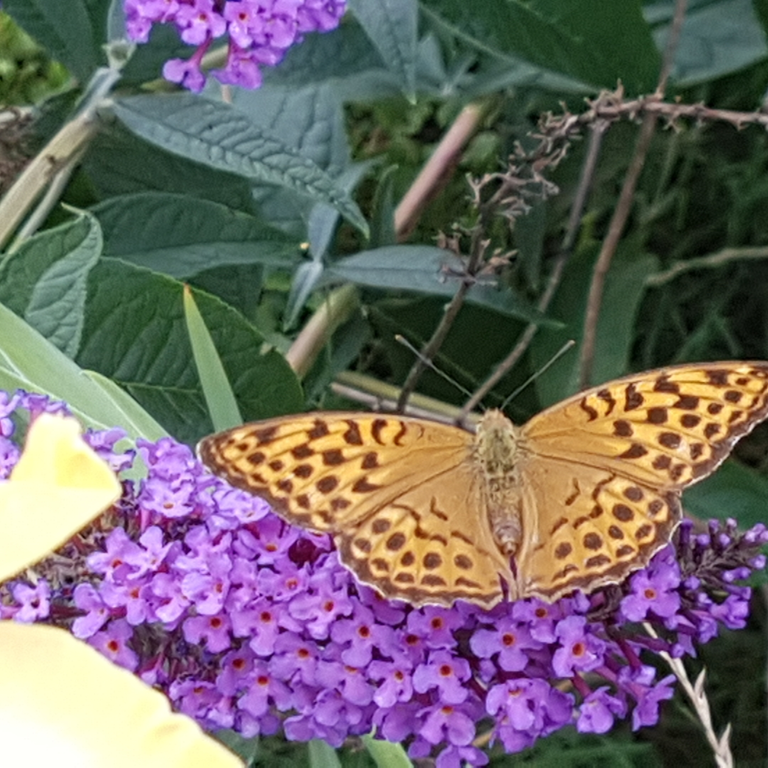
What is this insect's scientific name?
Argynnis paphia
